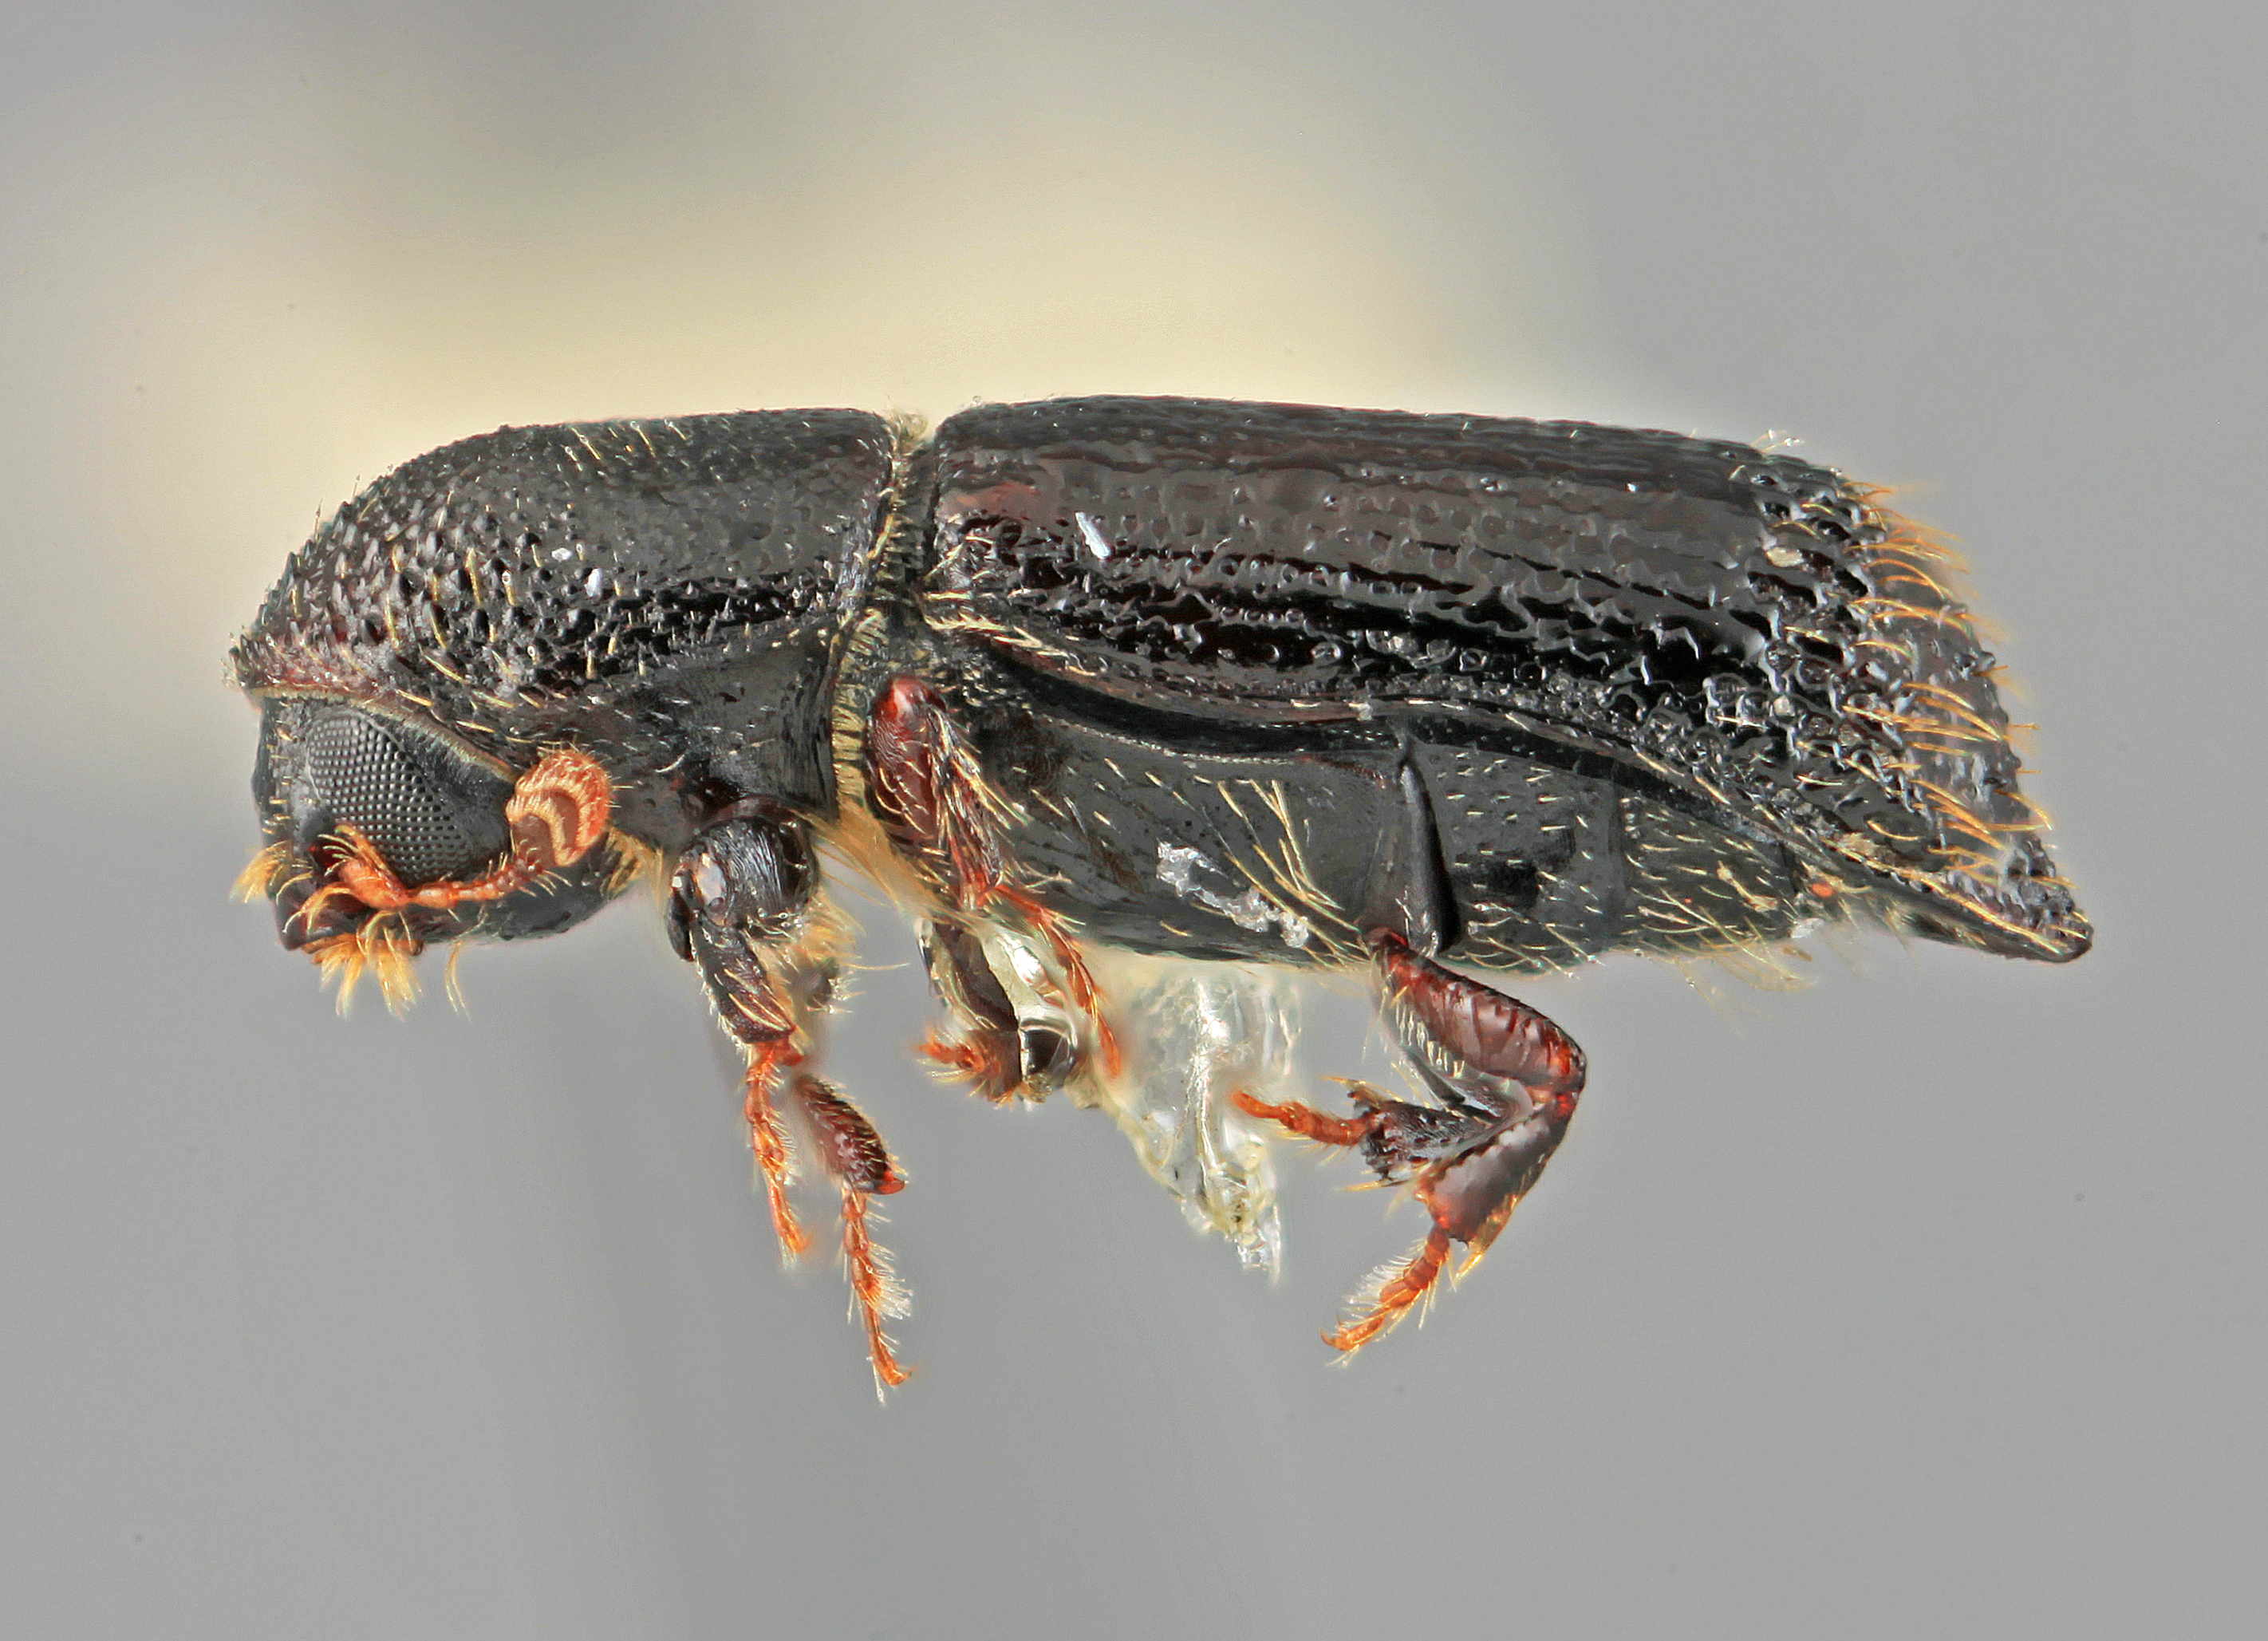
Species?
Hylocurus prolatus
